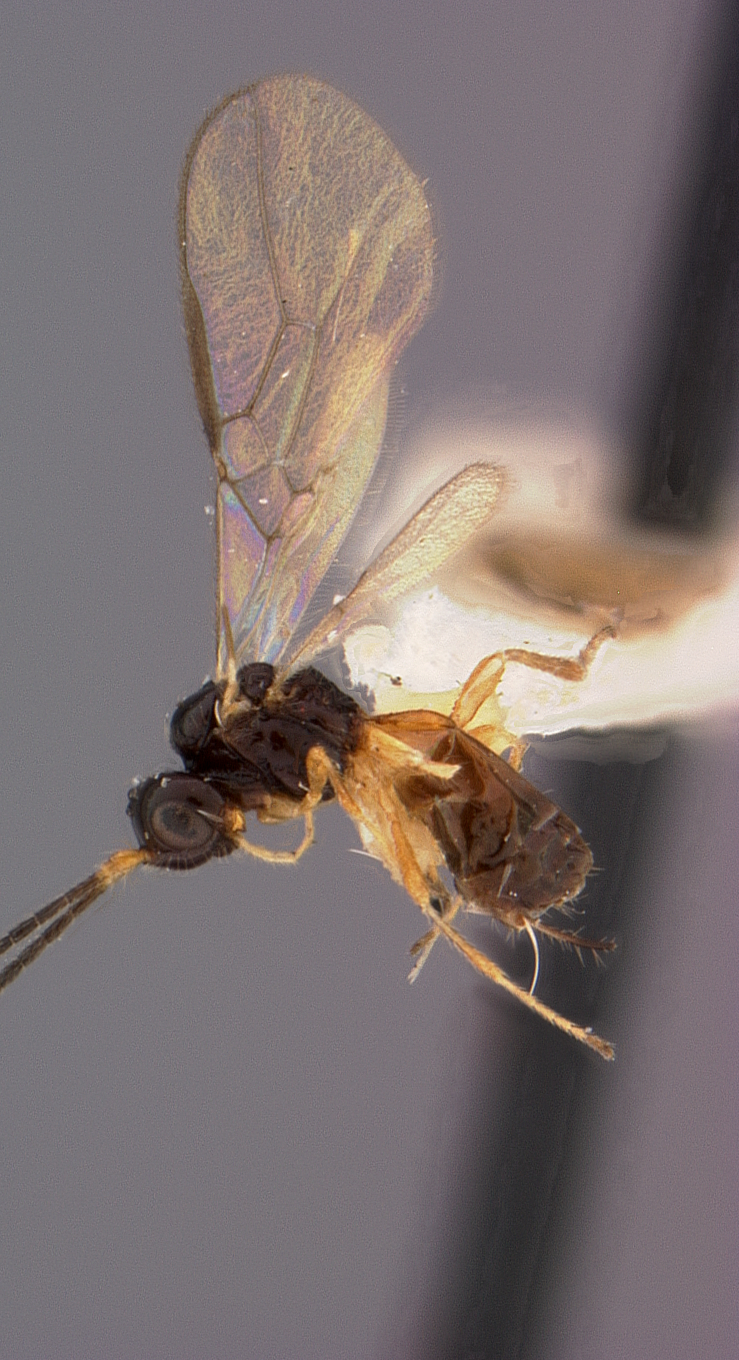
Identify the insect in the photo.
Orthostigma prebblei
